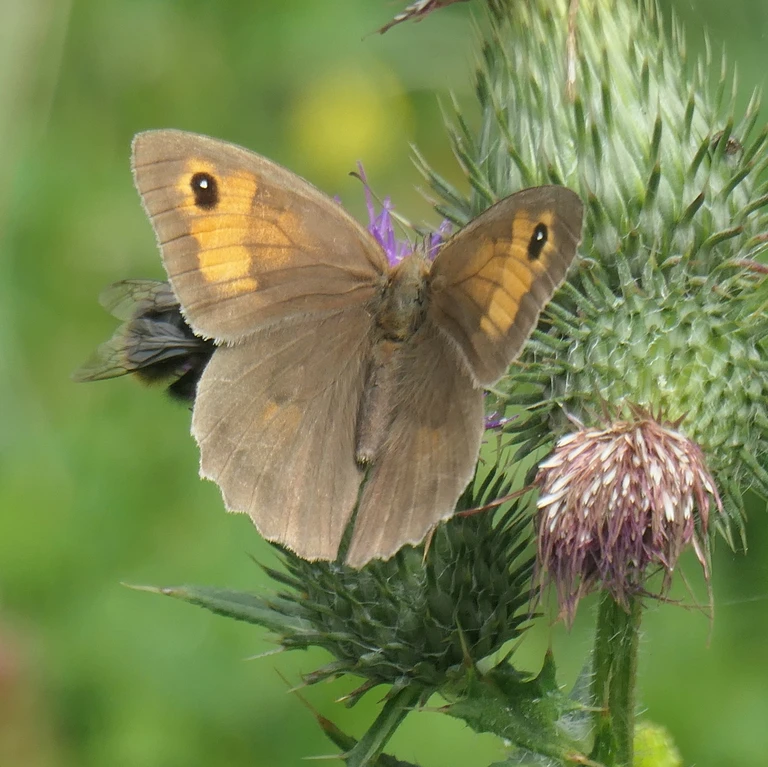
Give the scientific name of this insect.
Maniola jurtina
